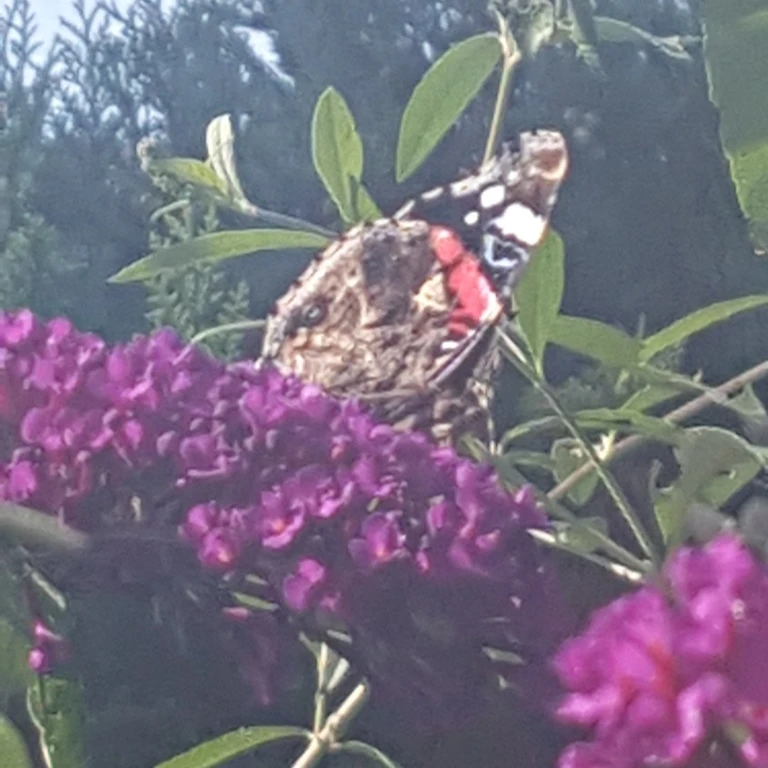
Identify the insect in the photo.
Vanessa atalanta
